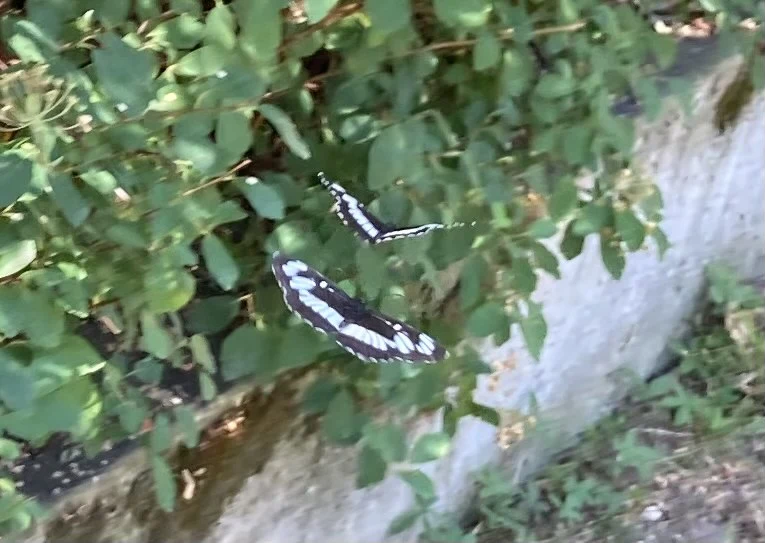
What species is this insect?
Neptis rivularis
